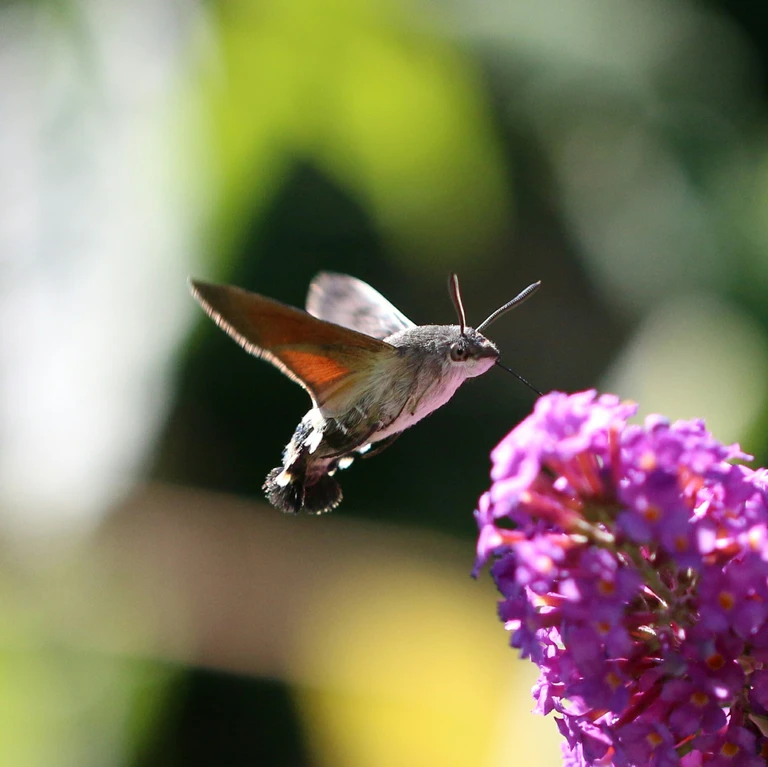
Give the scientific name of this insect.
Macroglossum stellatarum
